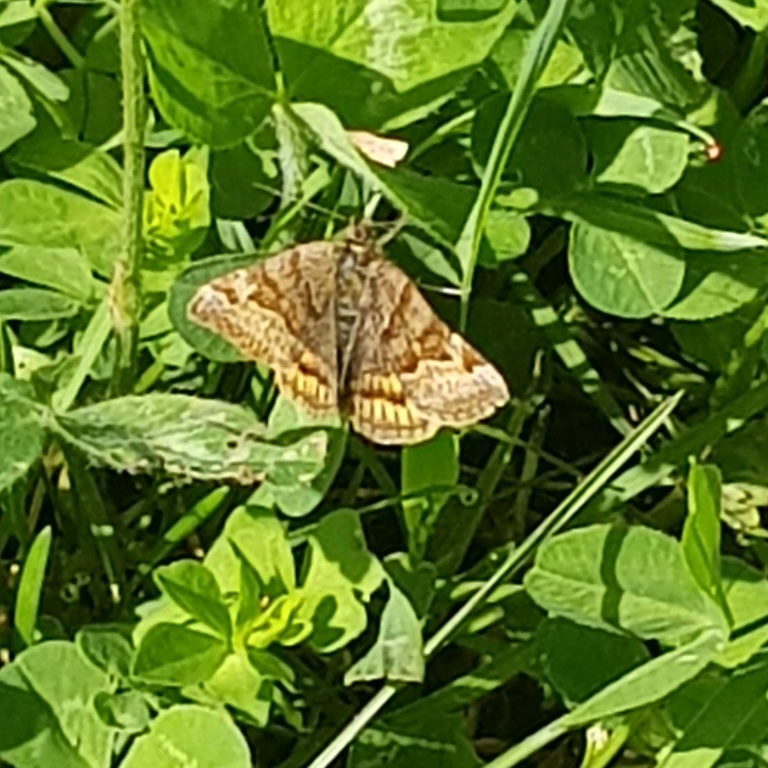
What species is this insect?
Euclidia glyphica
